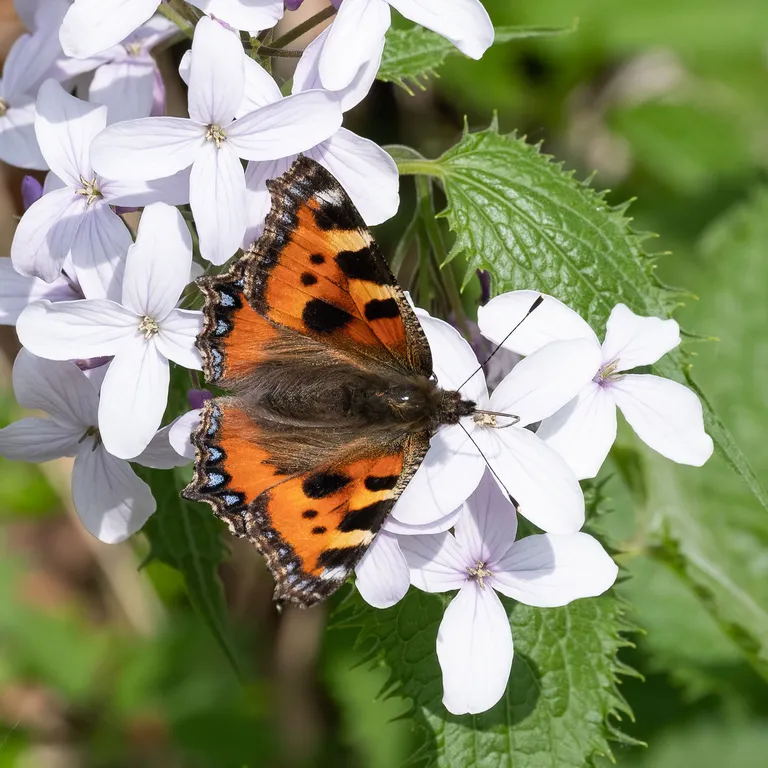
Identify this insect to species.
Aglais urticae
